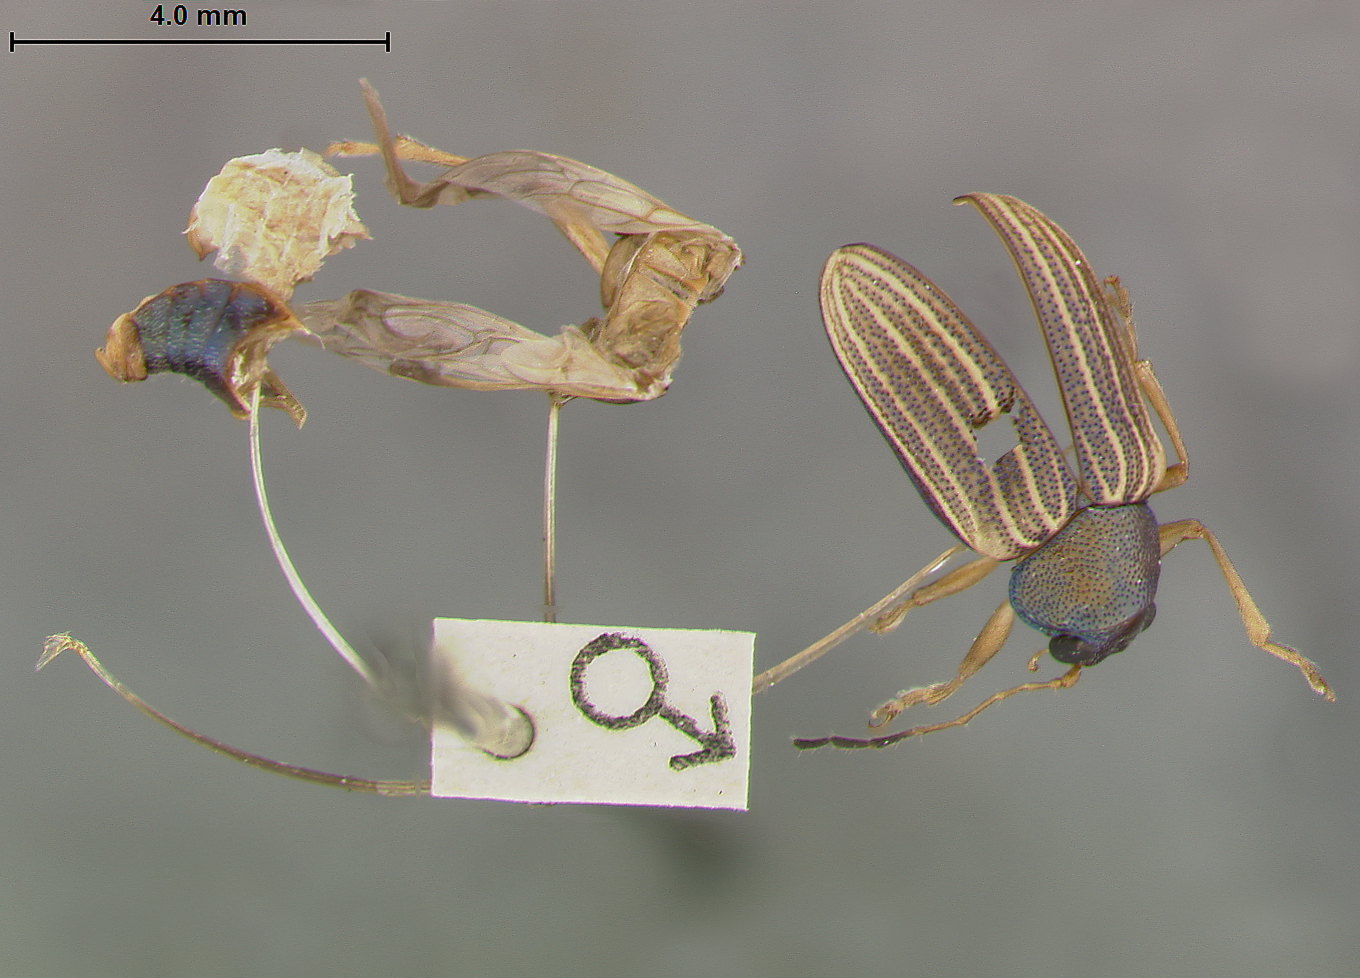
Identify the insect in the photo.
Colaspis flavocostata
